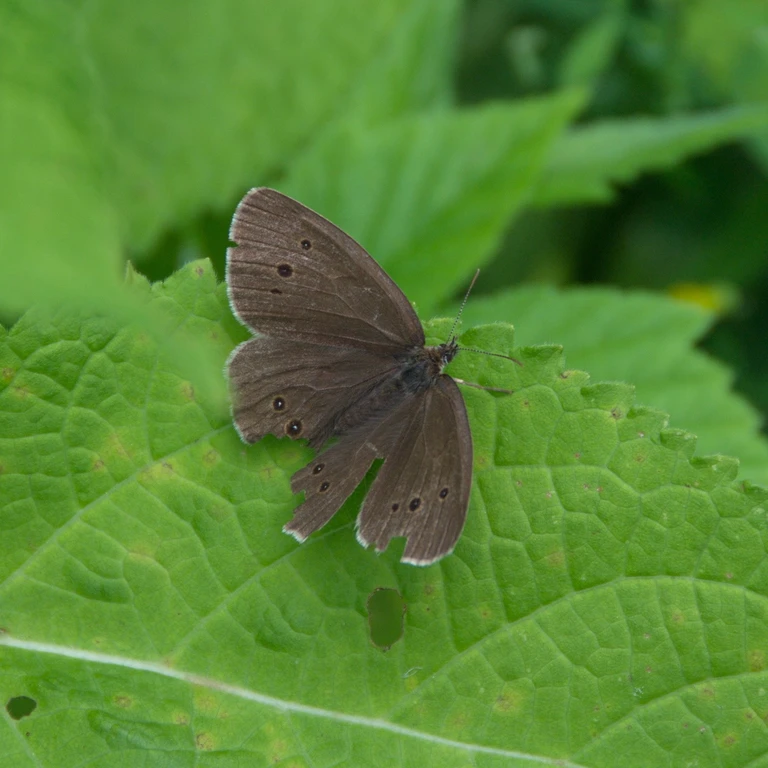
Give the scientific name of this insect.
Aphantopus hyperantus
